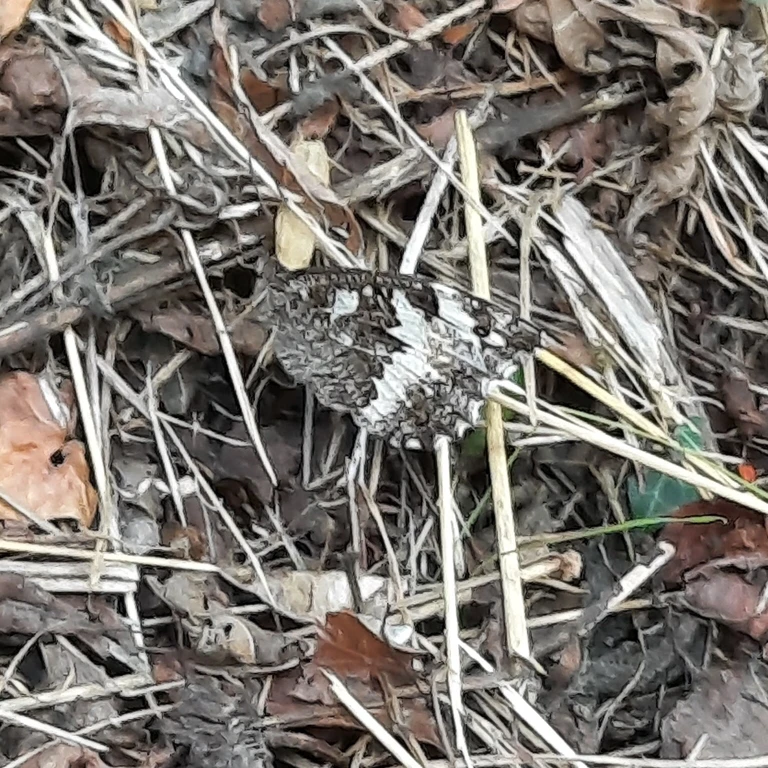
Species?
Brintesia circe
